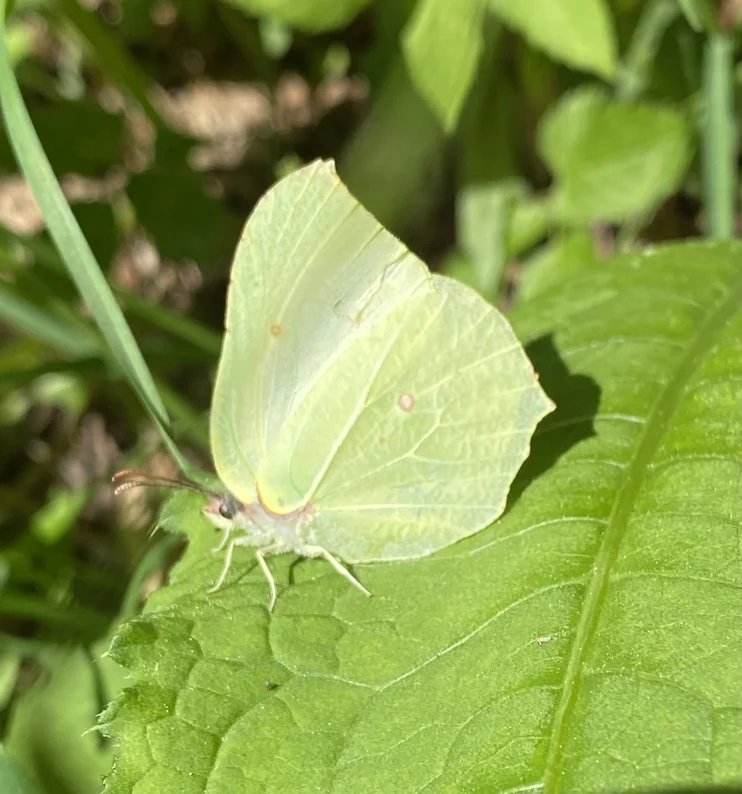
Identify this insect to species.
Gonepteryx rhamni
